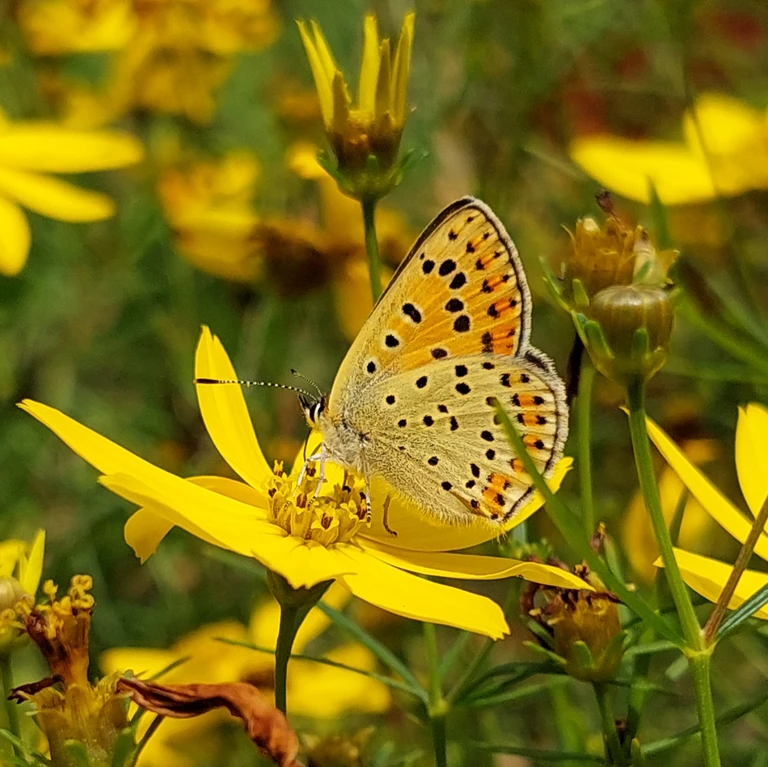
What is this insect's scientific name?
Lycaena tityrus (also Loweia tityrus)
